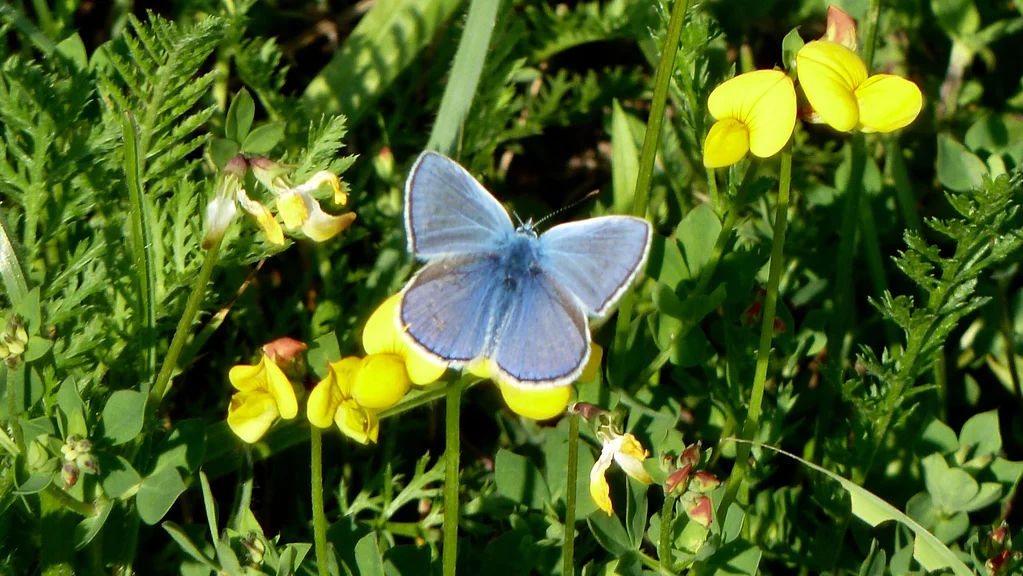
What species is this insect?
Polyommatus icarus
